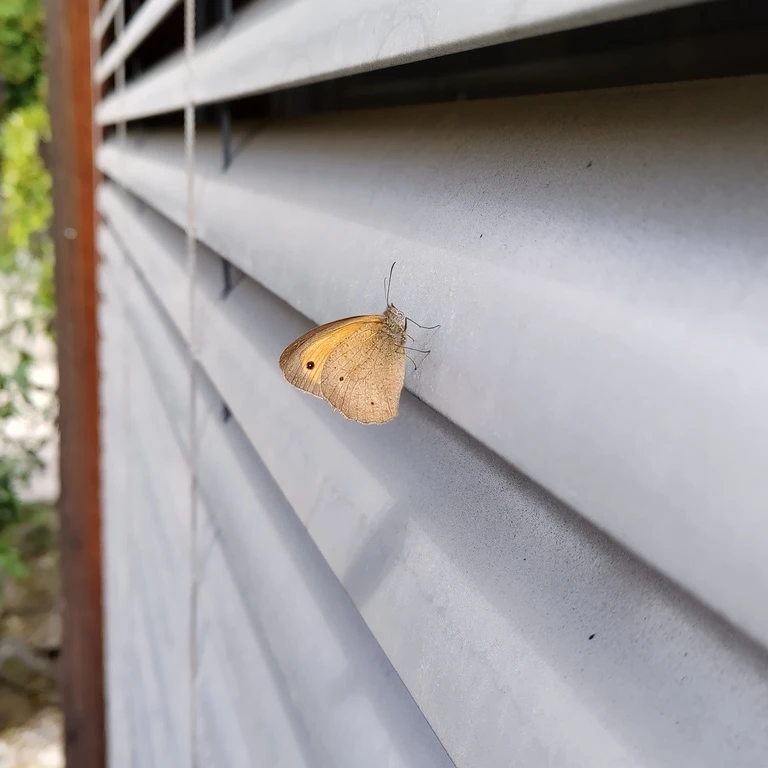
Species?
Maniola jurtina
